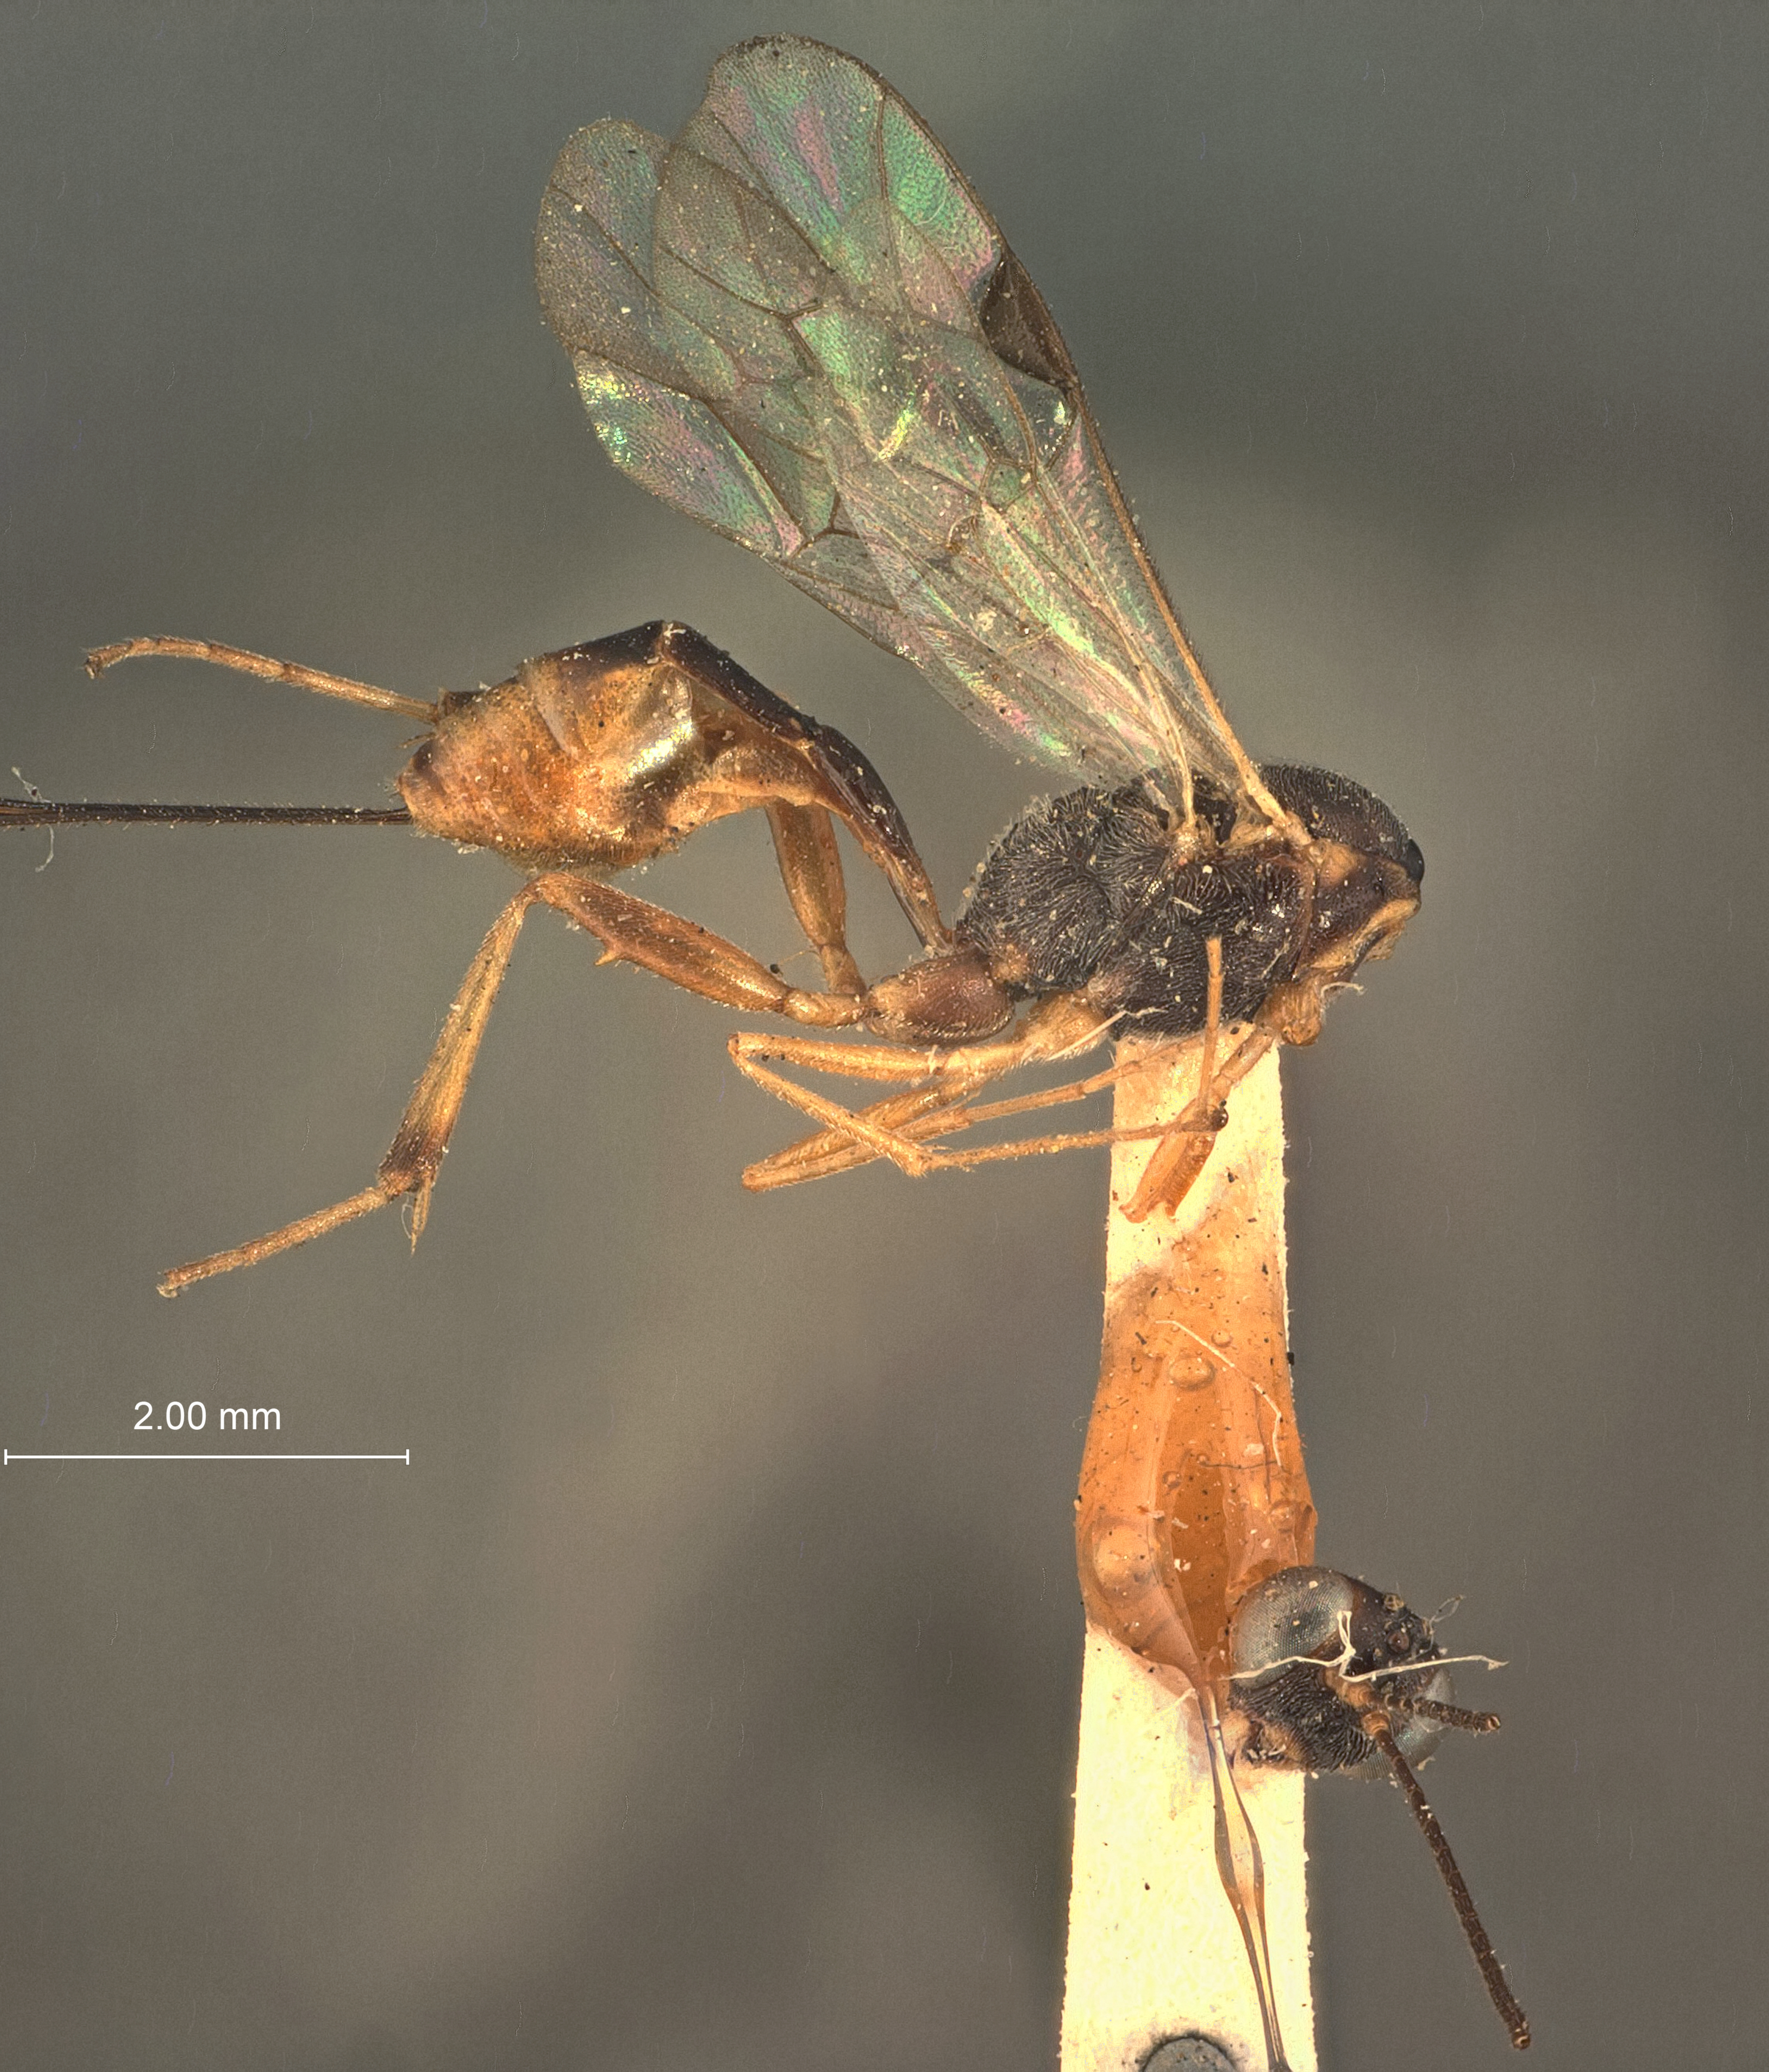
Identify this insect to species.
Pristomerus chinensis
